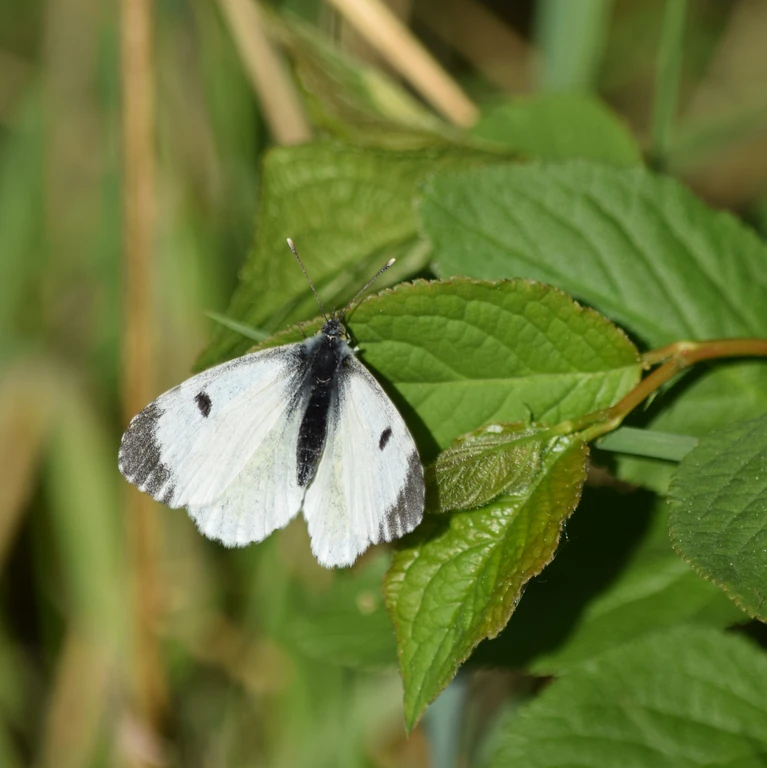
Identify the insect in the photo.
Anthocharis cardamines
